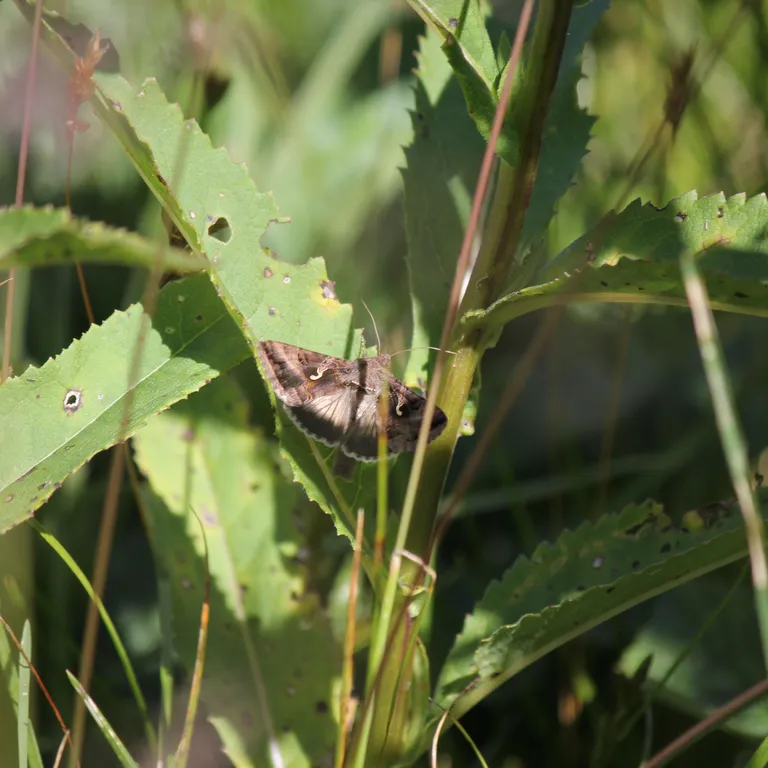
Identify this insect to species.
Autographa gamma
